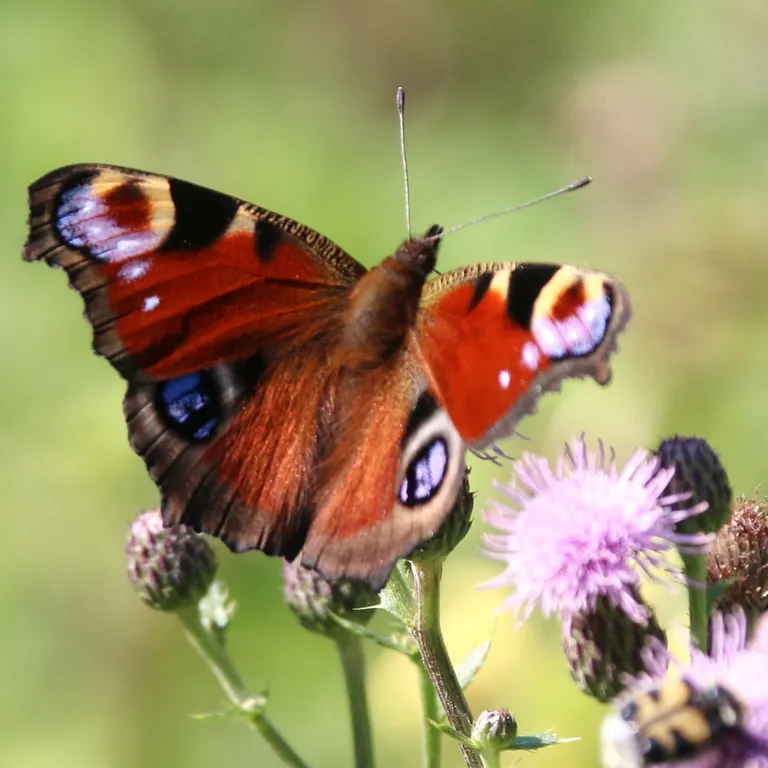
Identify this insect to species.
Aglais io
